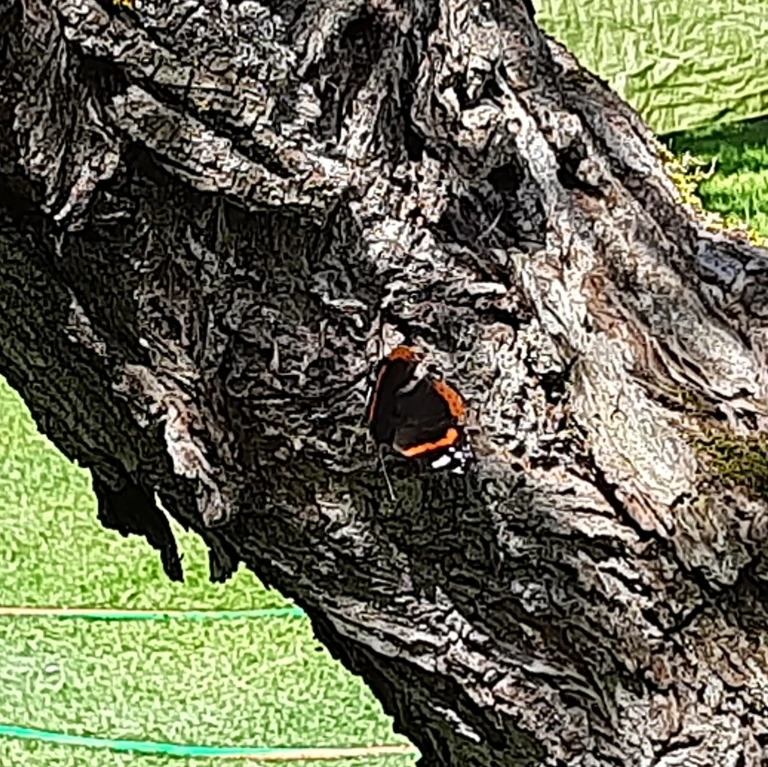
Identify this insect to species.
Vanessa atalanta
